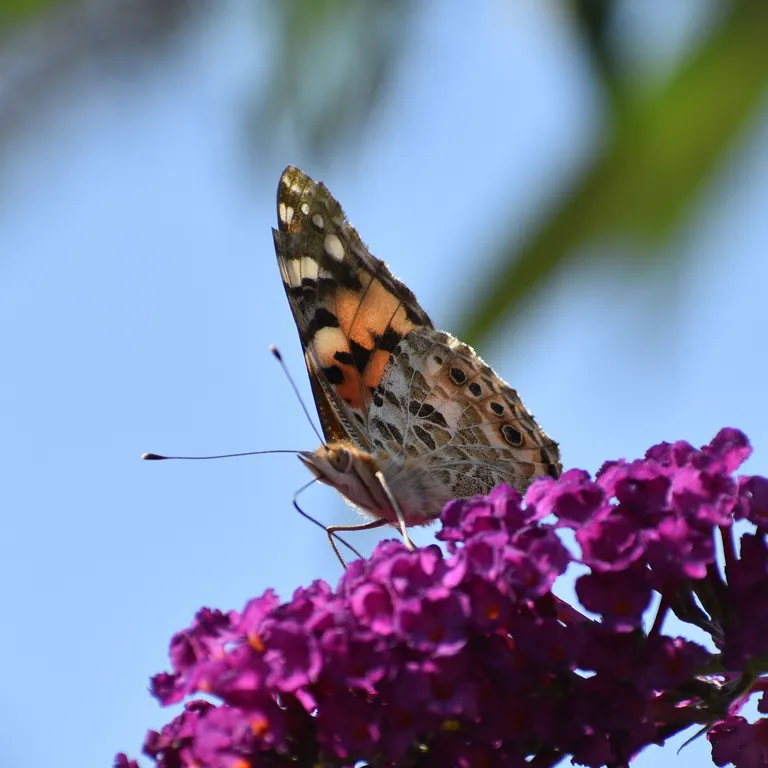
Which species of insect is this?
Vanessa cardui
